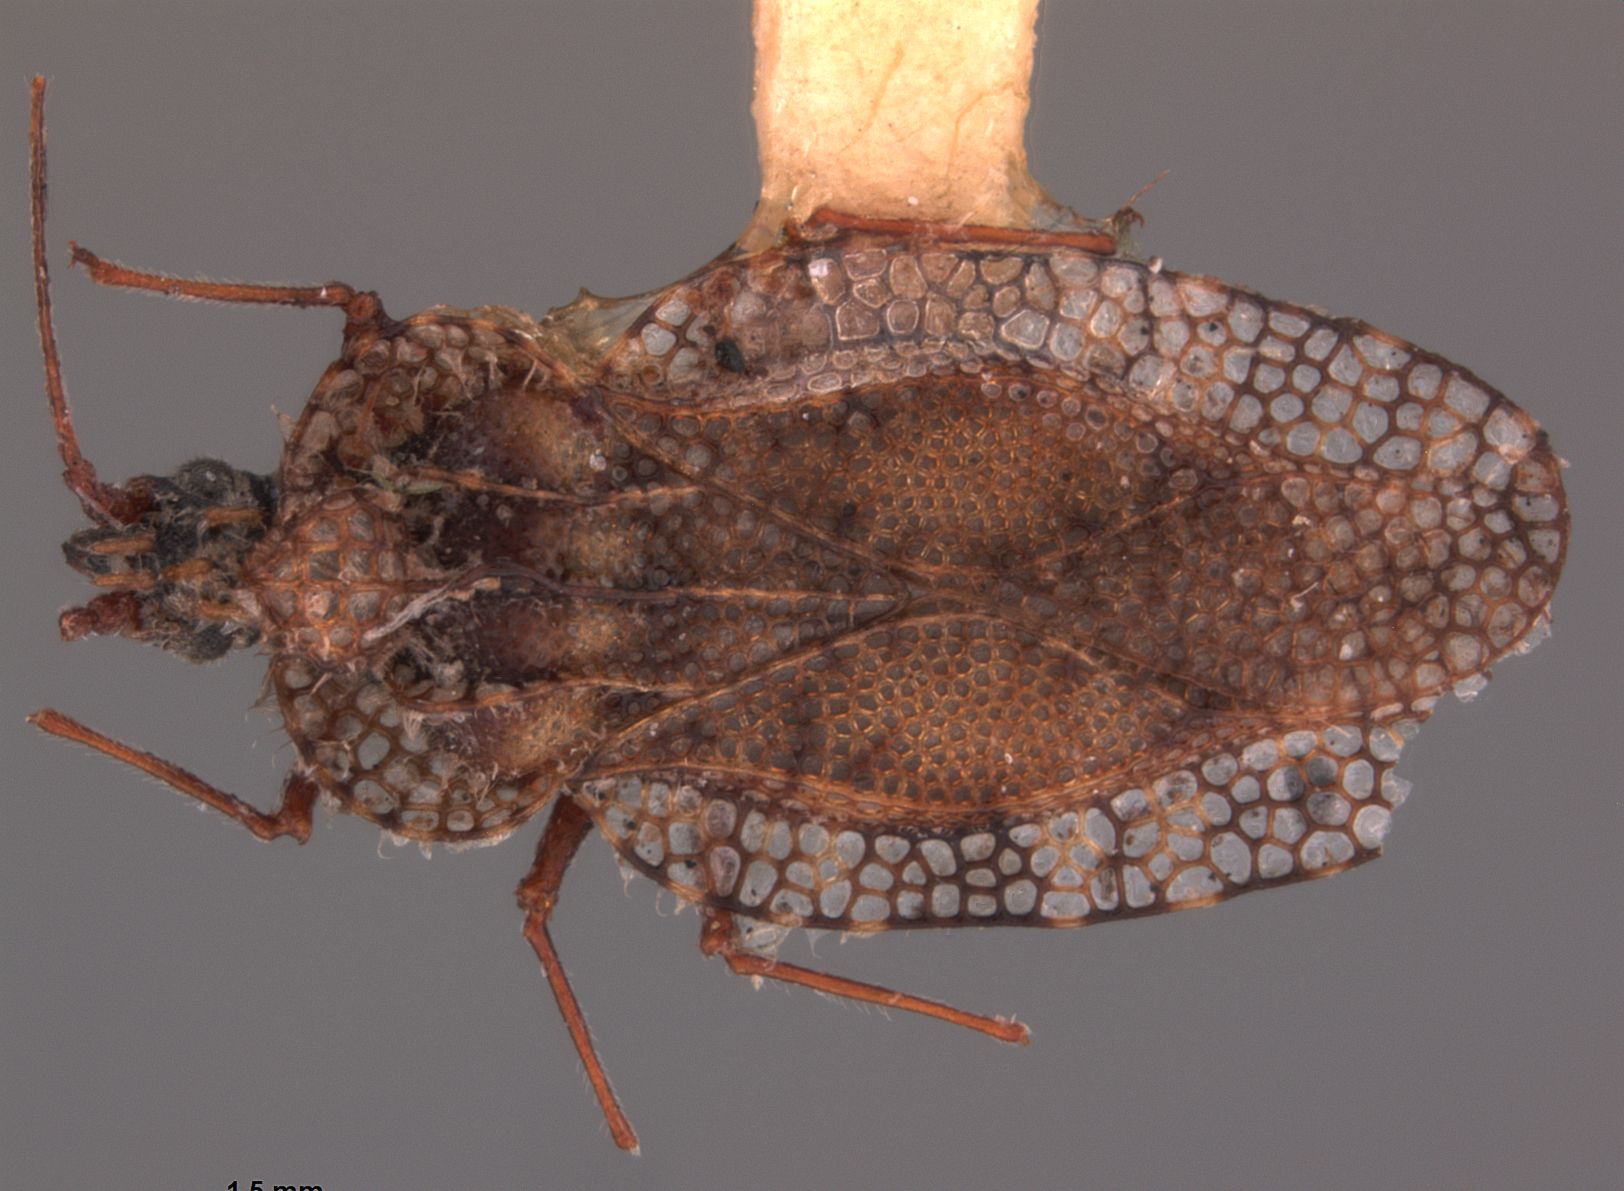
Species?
Teratochila accedentis
